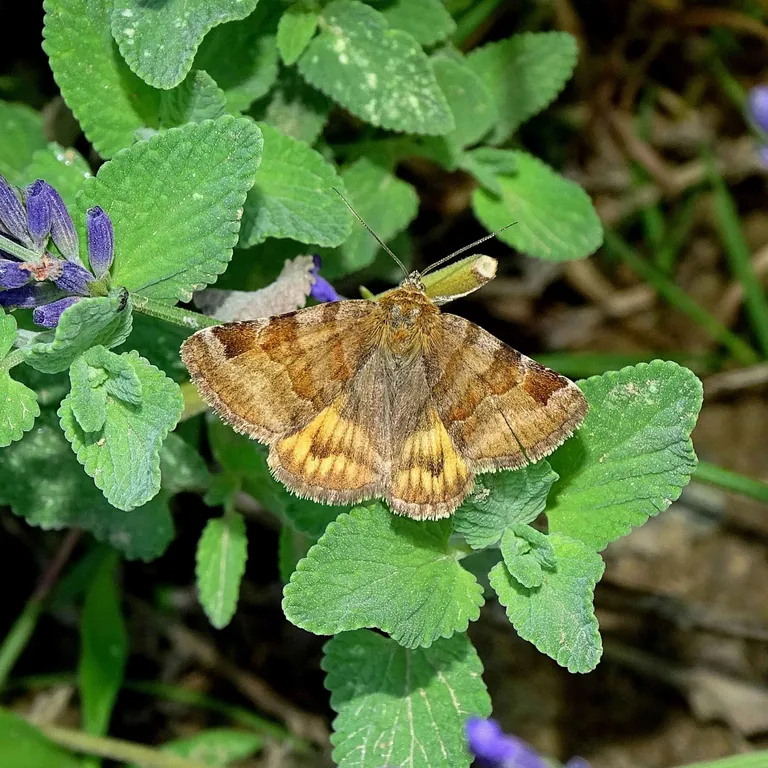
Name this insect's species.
Euclidia glyphica
